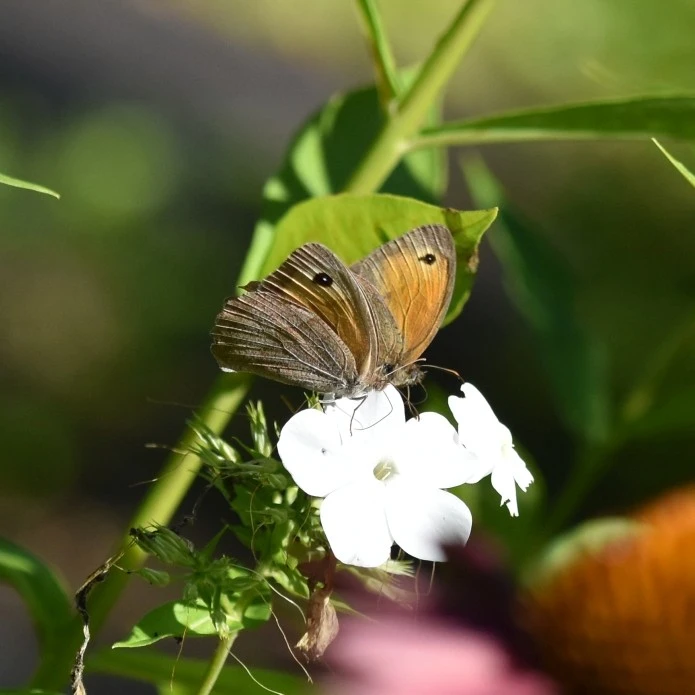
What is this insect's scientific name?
Maniola jurtina
